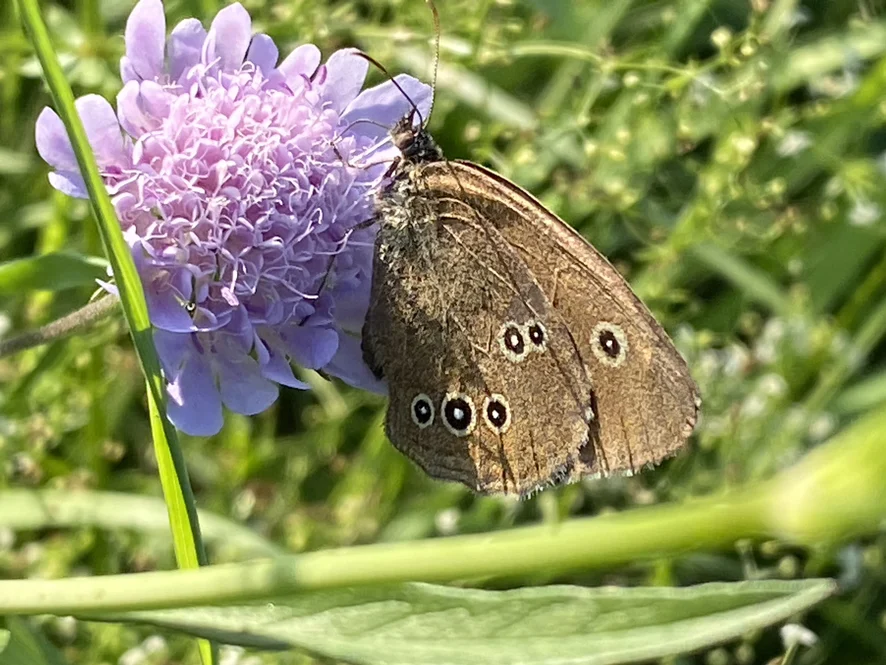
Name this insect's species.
Aphantopus hyperantus
